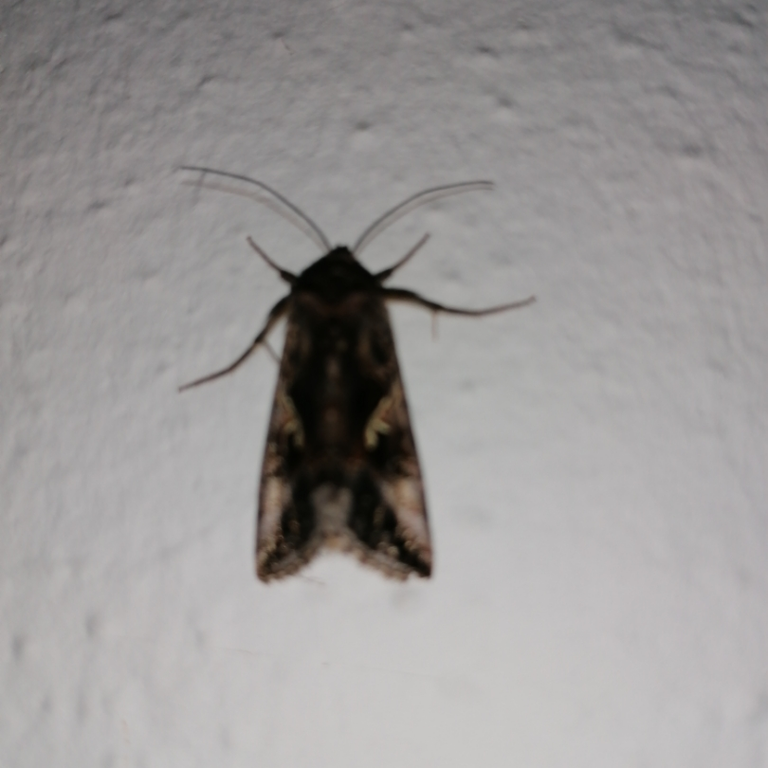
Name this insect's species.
Autographa gamma
